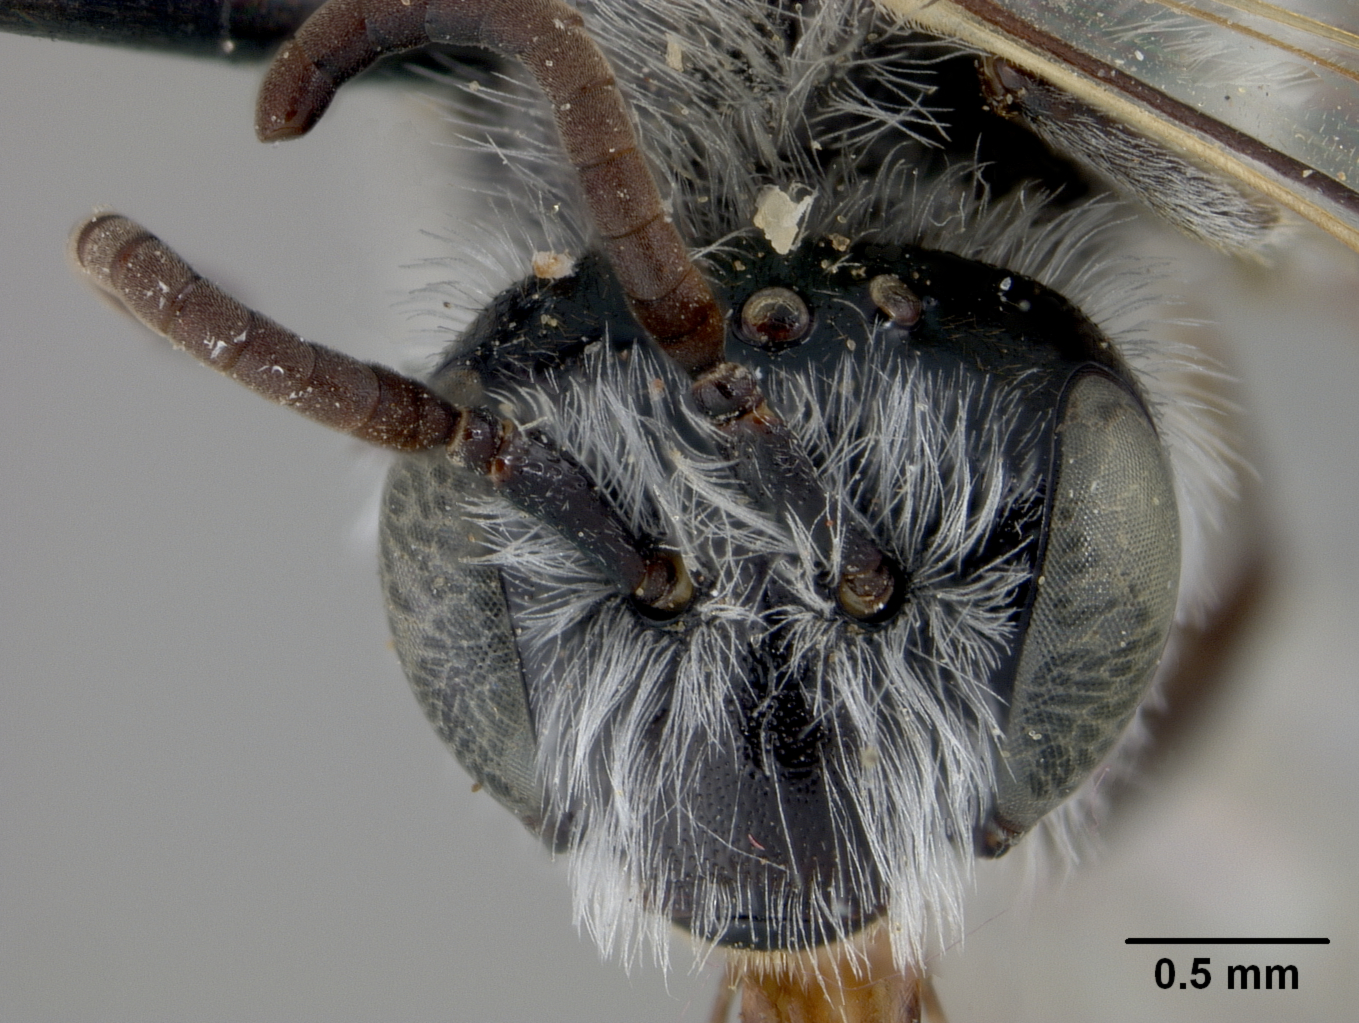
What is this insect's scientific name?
Hesperapis larreae
